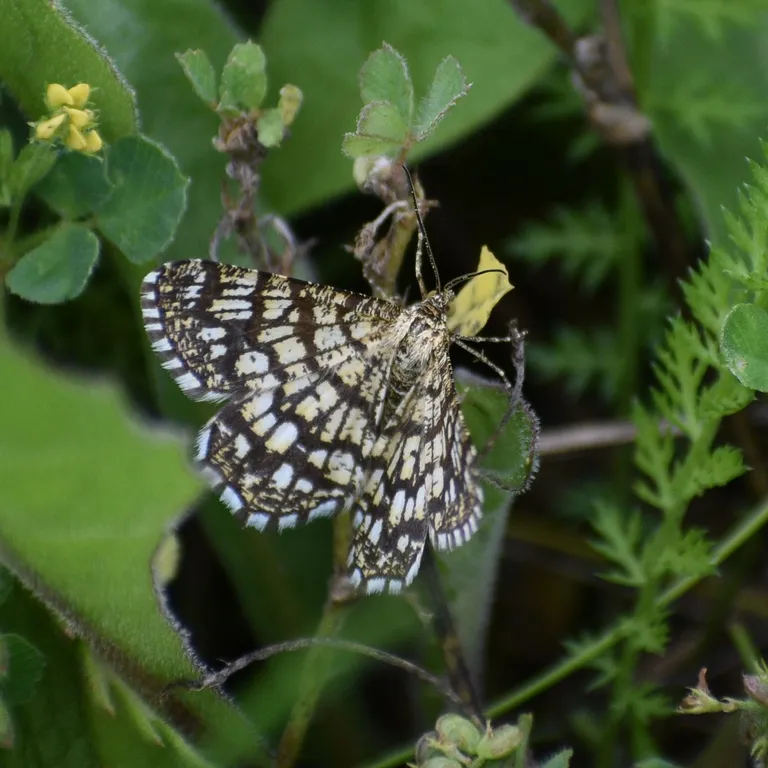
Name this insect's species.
Chiasmia clathrata
